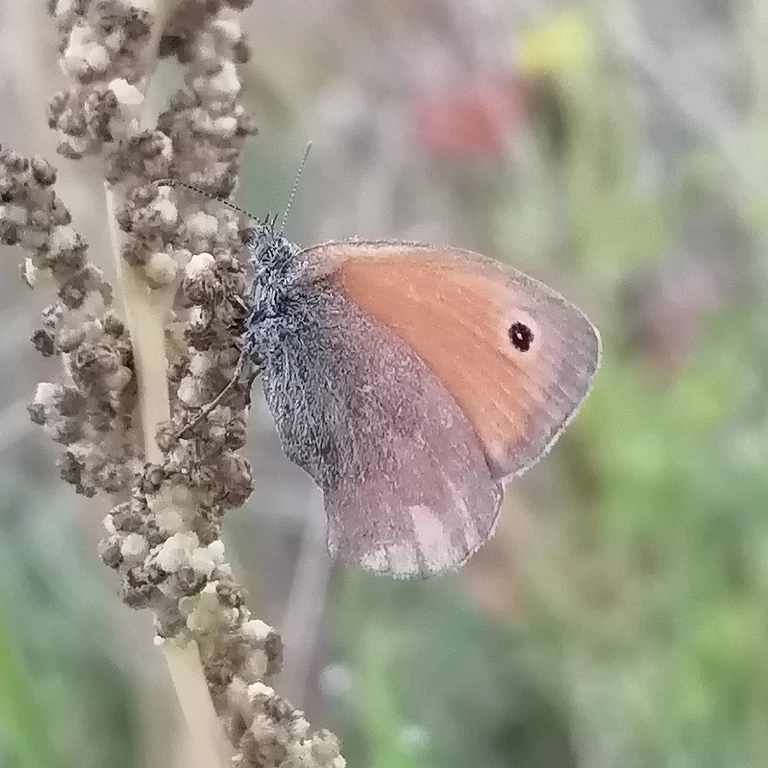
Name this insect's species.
Coenonympha pamphilus
